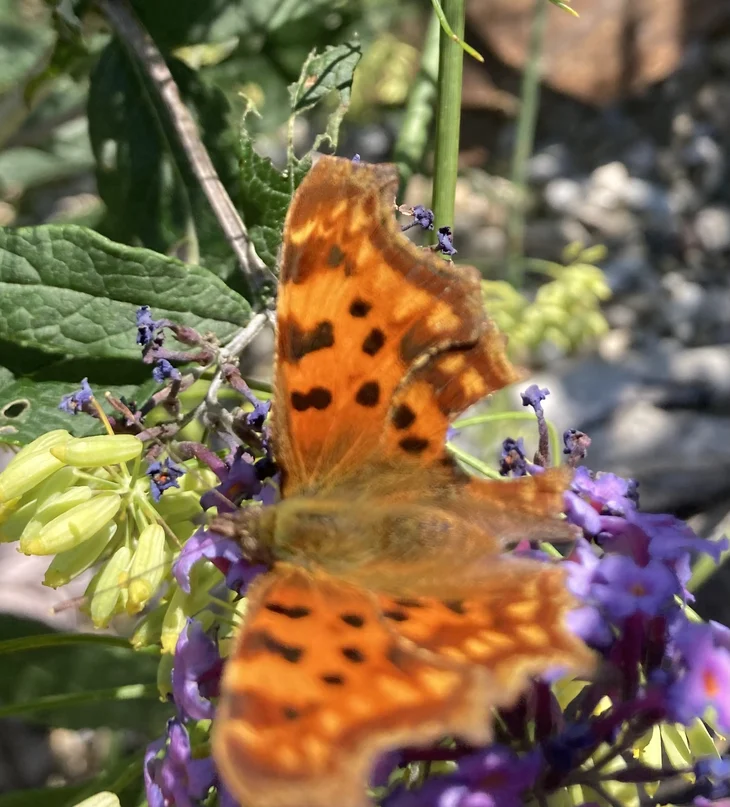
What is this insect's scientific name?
Polygonia c-album
